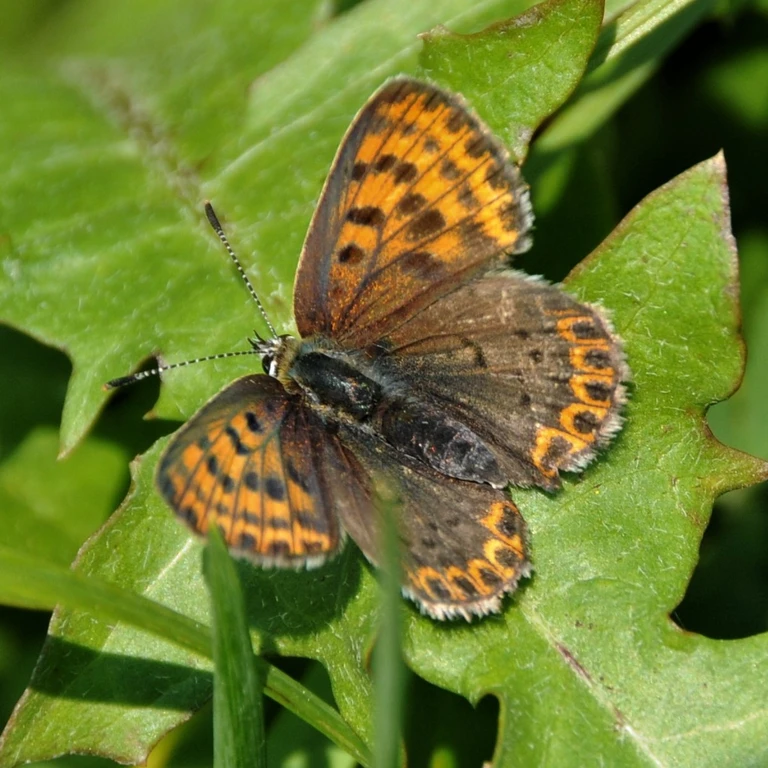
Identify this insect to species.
Lycaena tityrus (also Loweia tityrus)
